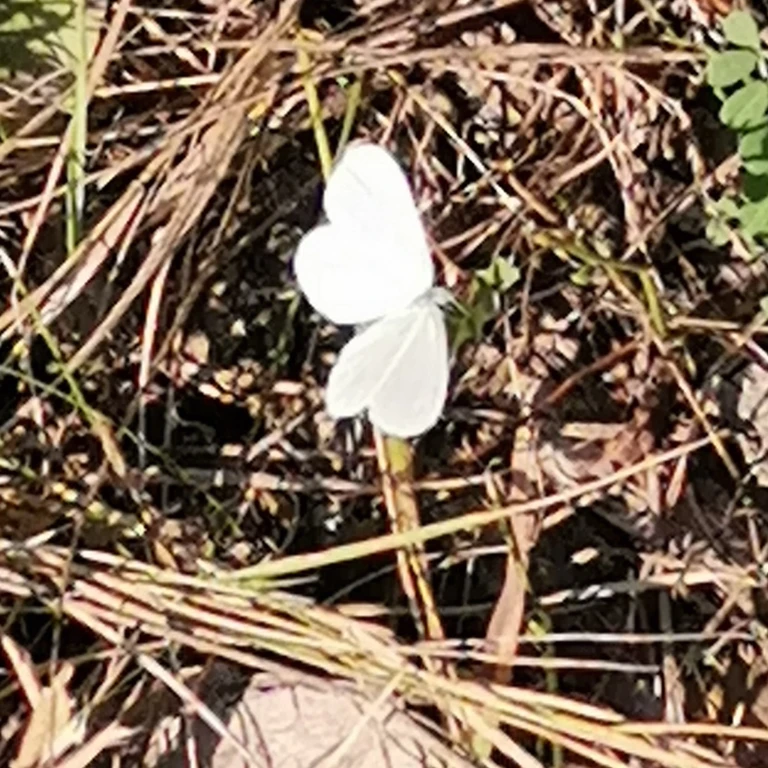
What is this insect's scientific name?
Leptidea sinapis/juvernica
